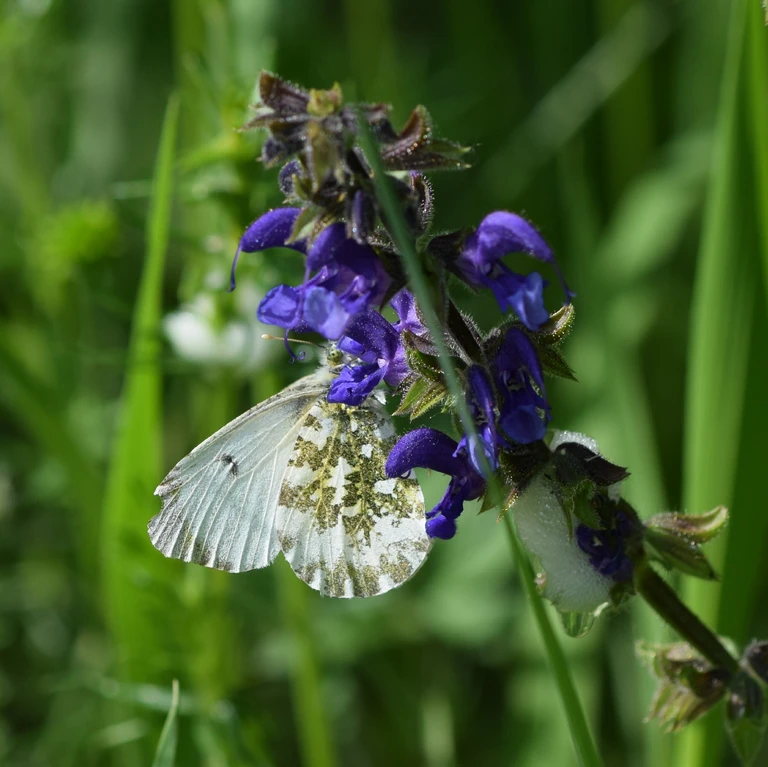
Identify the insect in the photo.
Anthocharis cardamines
